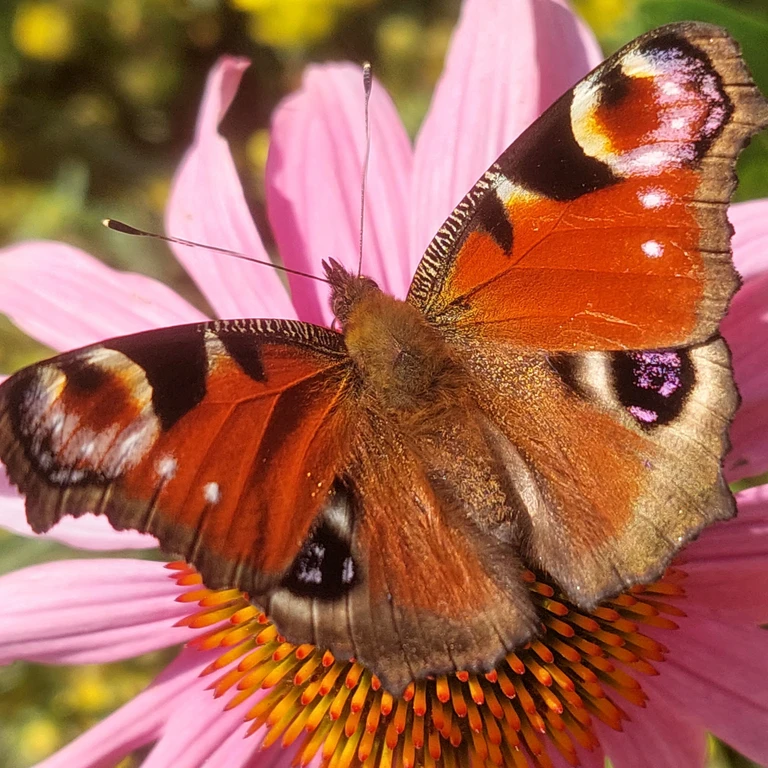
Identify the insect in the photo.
Aglais io
